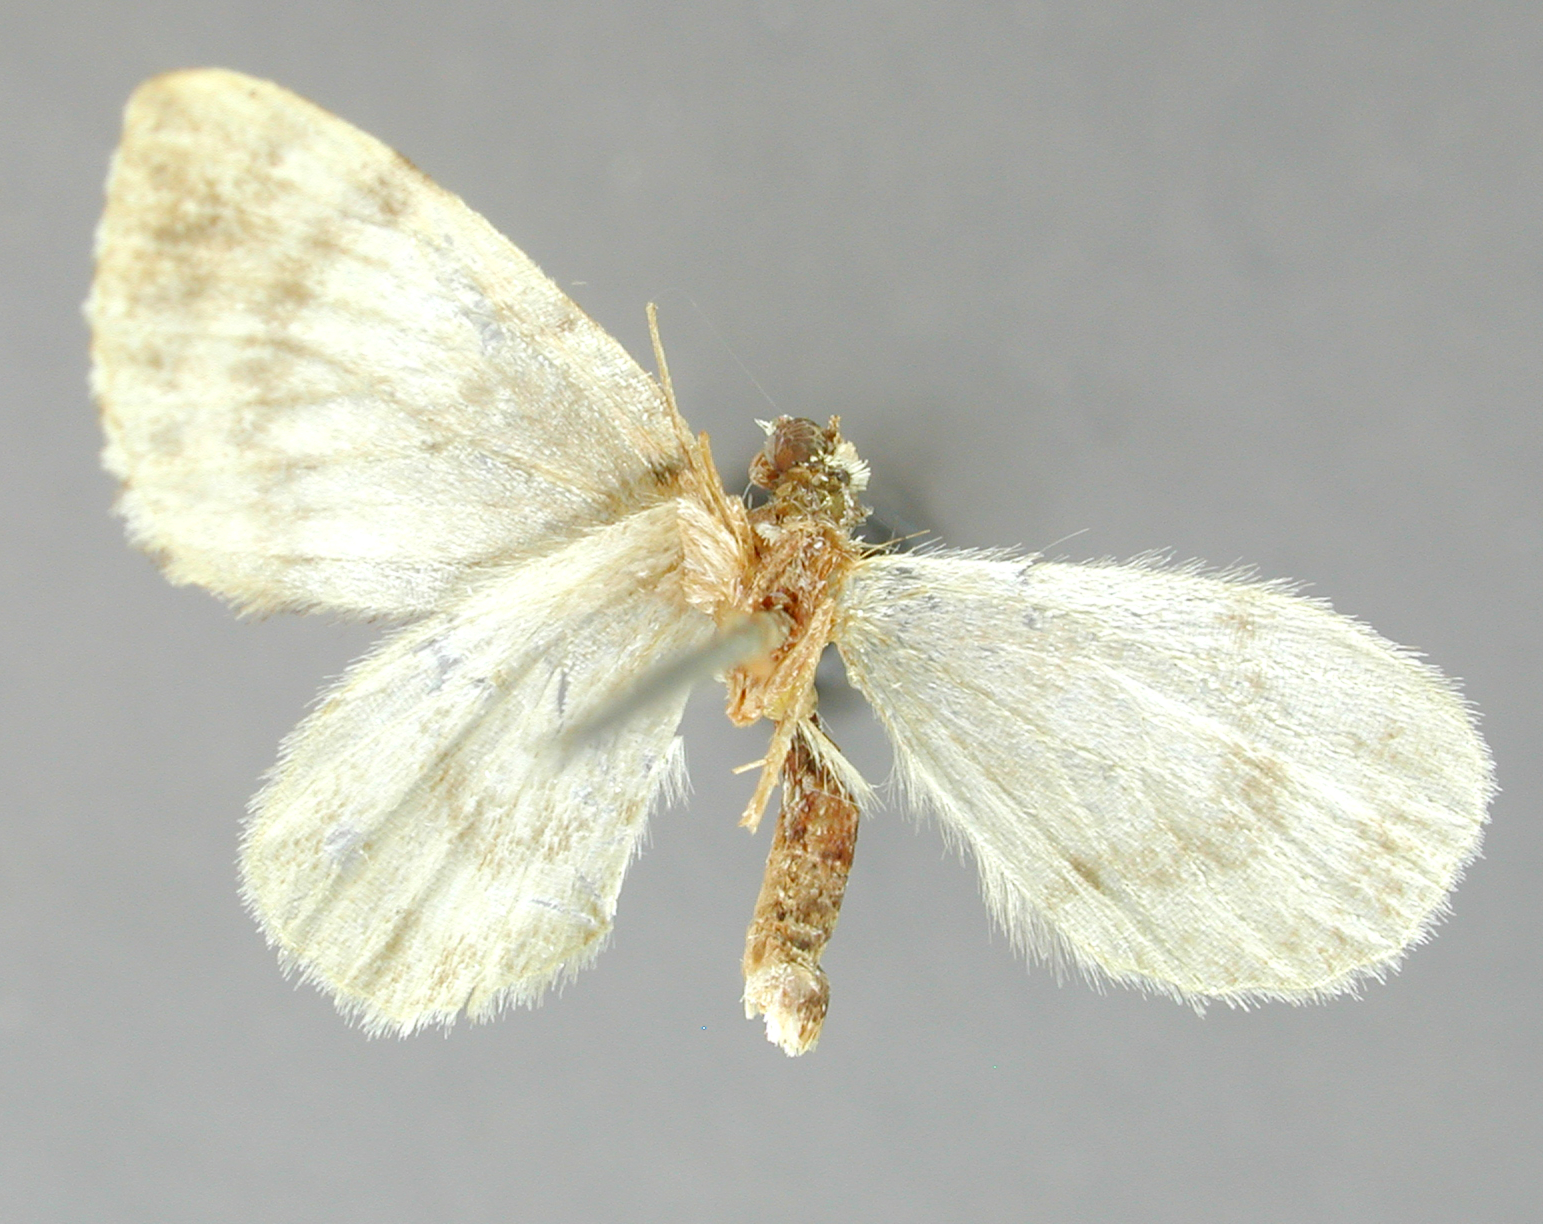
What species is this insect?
Psaliodes cyra
